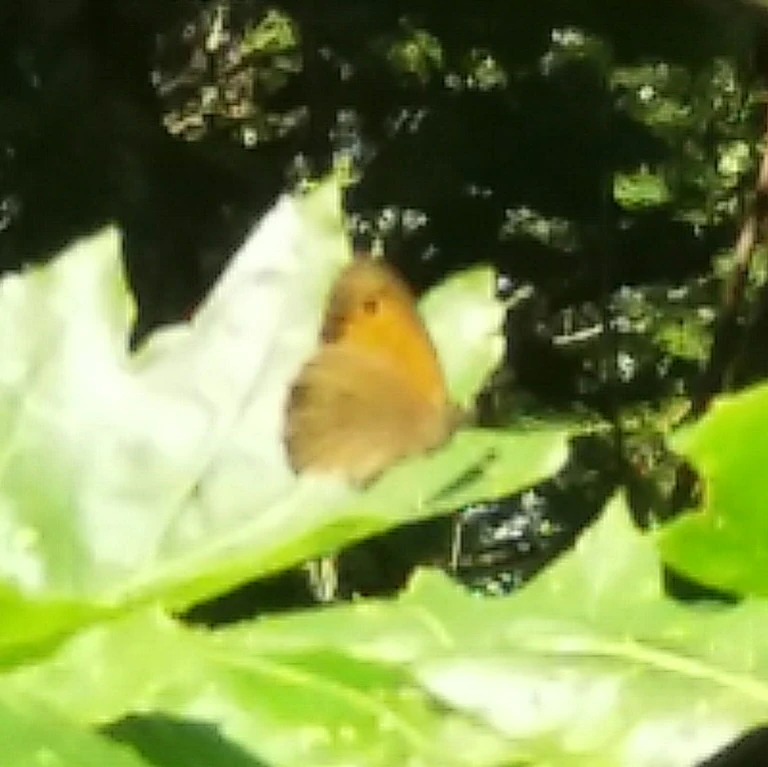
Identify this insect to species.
Maniola jurtina
